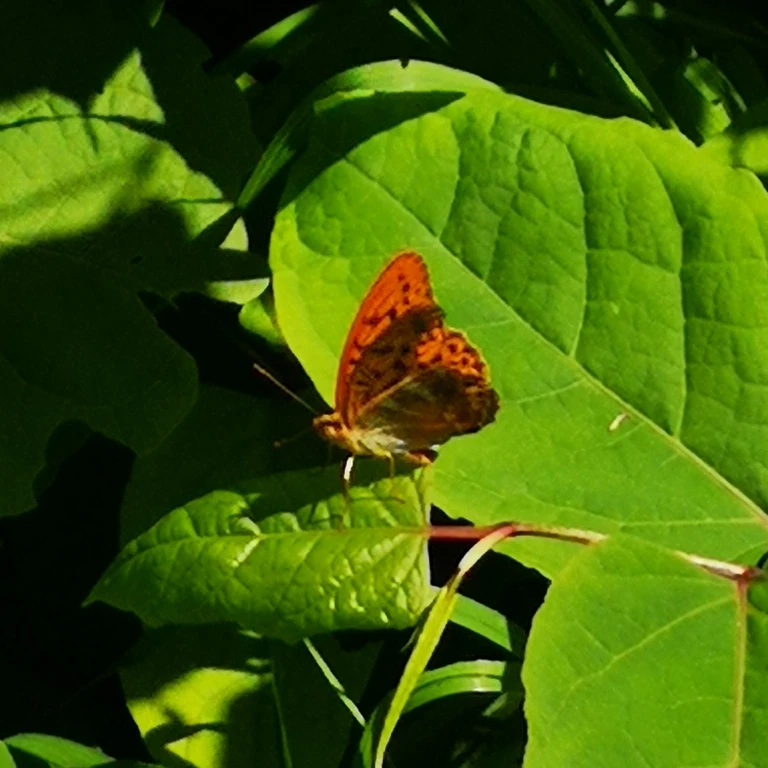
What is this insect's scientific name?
Argynnis paphia
